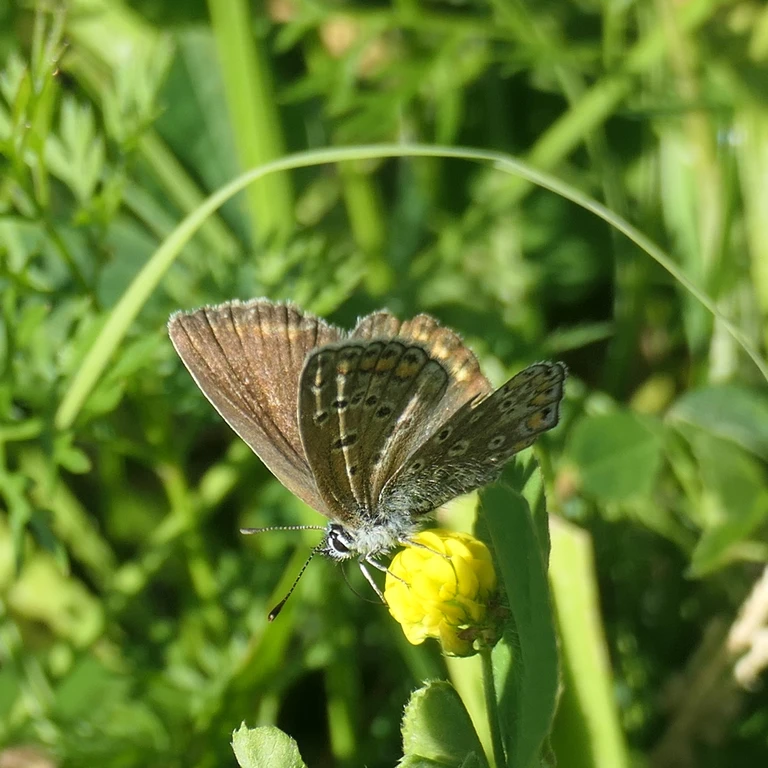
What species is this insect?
Polyommatus icarus
